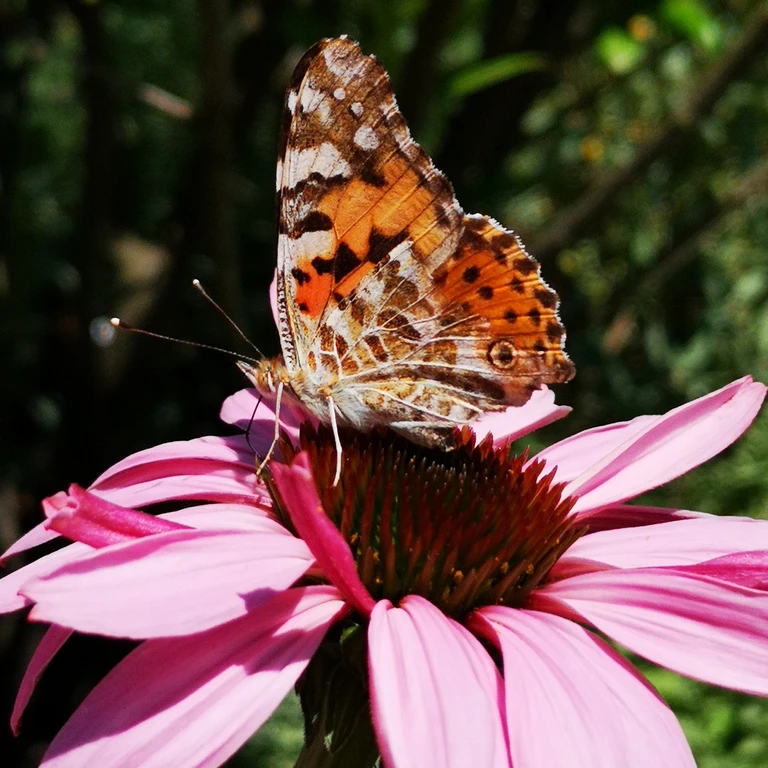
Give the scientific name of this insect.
Vanessa cardui
